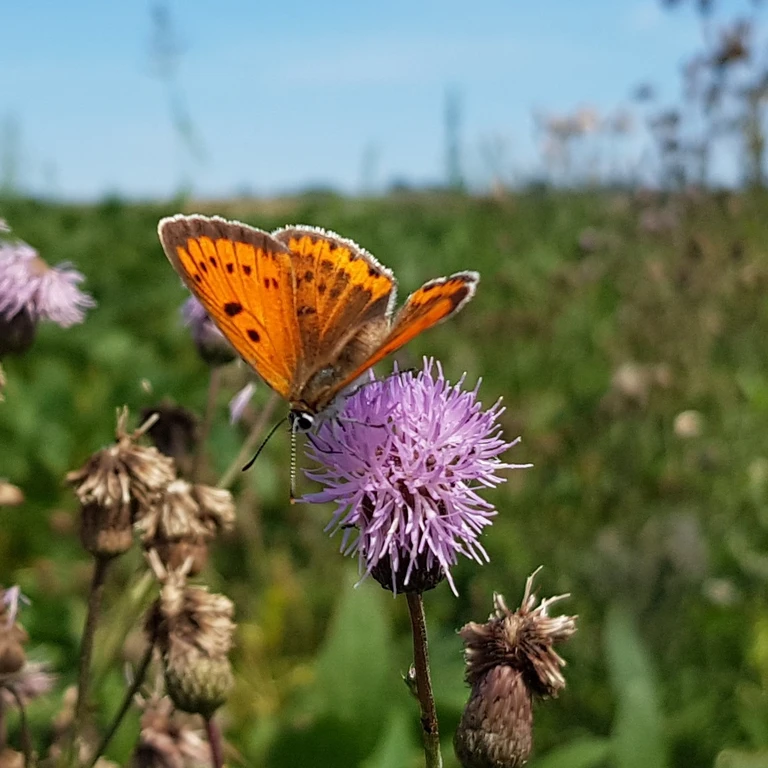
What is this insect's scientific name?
Lycaena dispar
